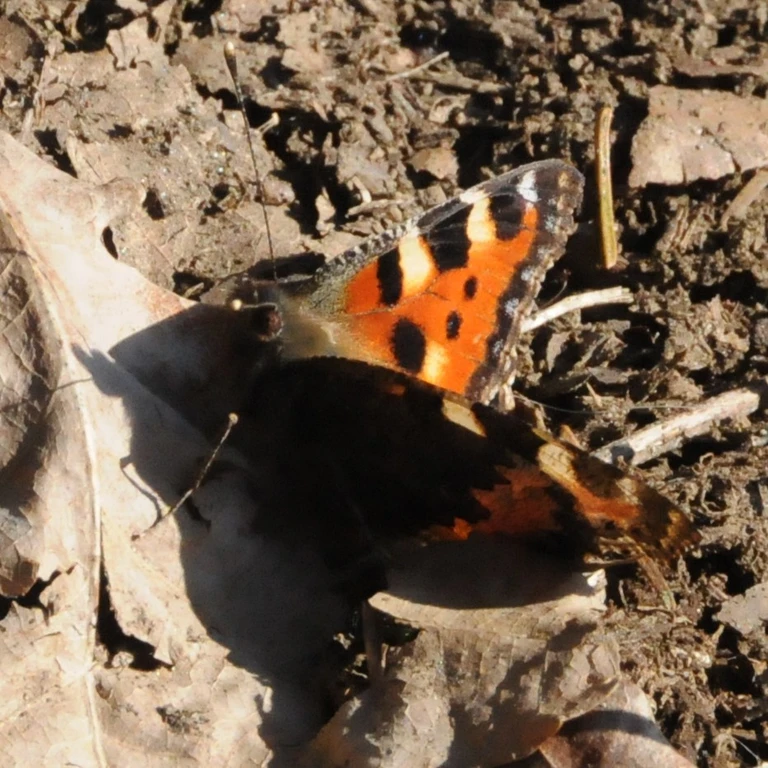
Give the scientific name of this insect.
Aglais urticae
